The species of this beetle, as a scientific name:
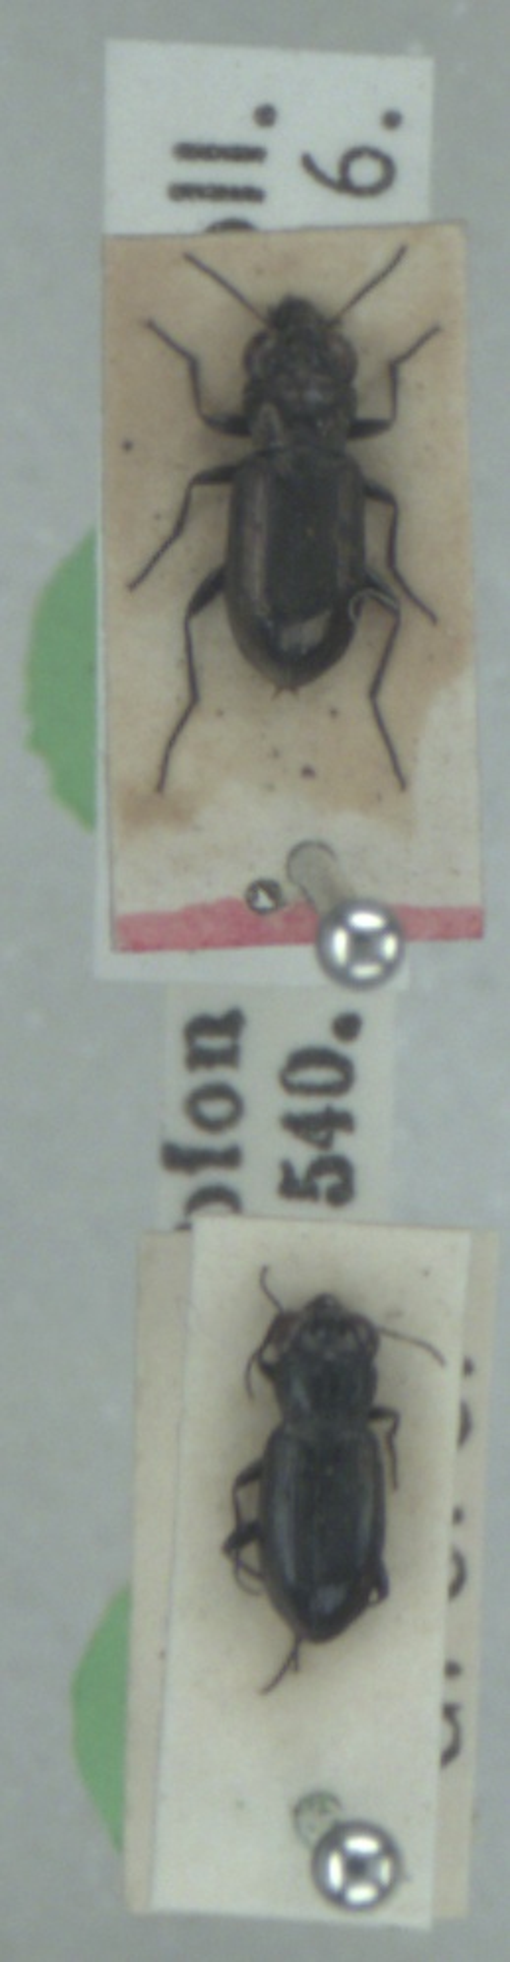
Notiophilus aquaticus
